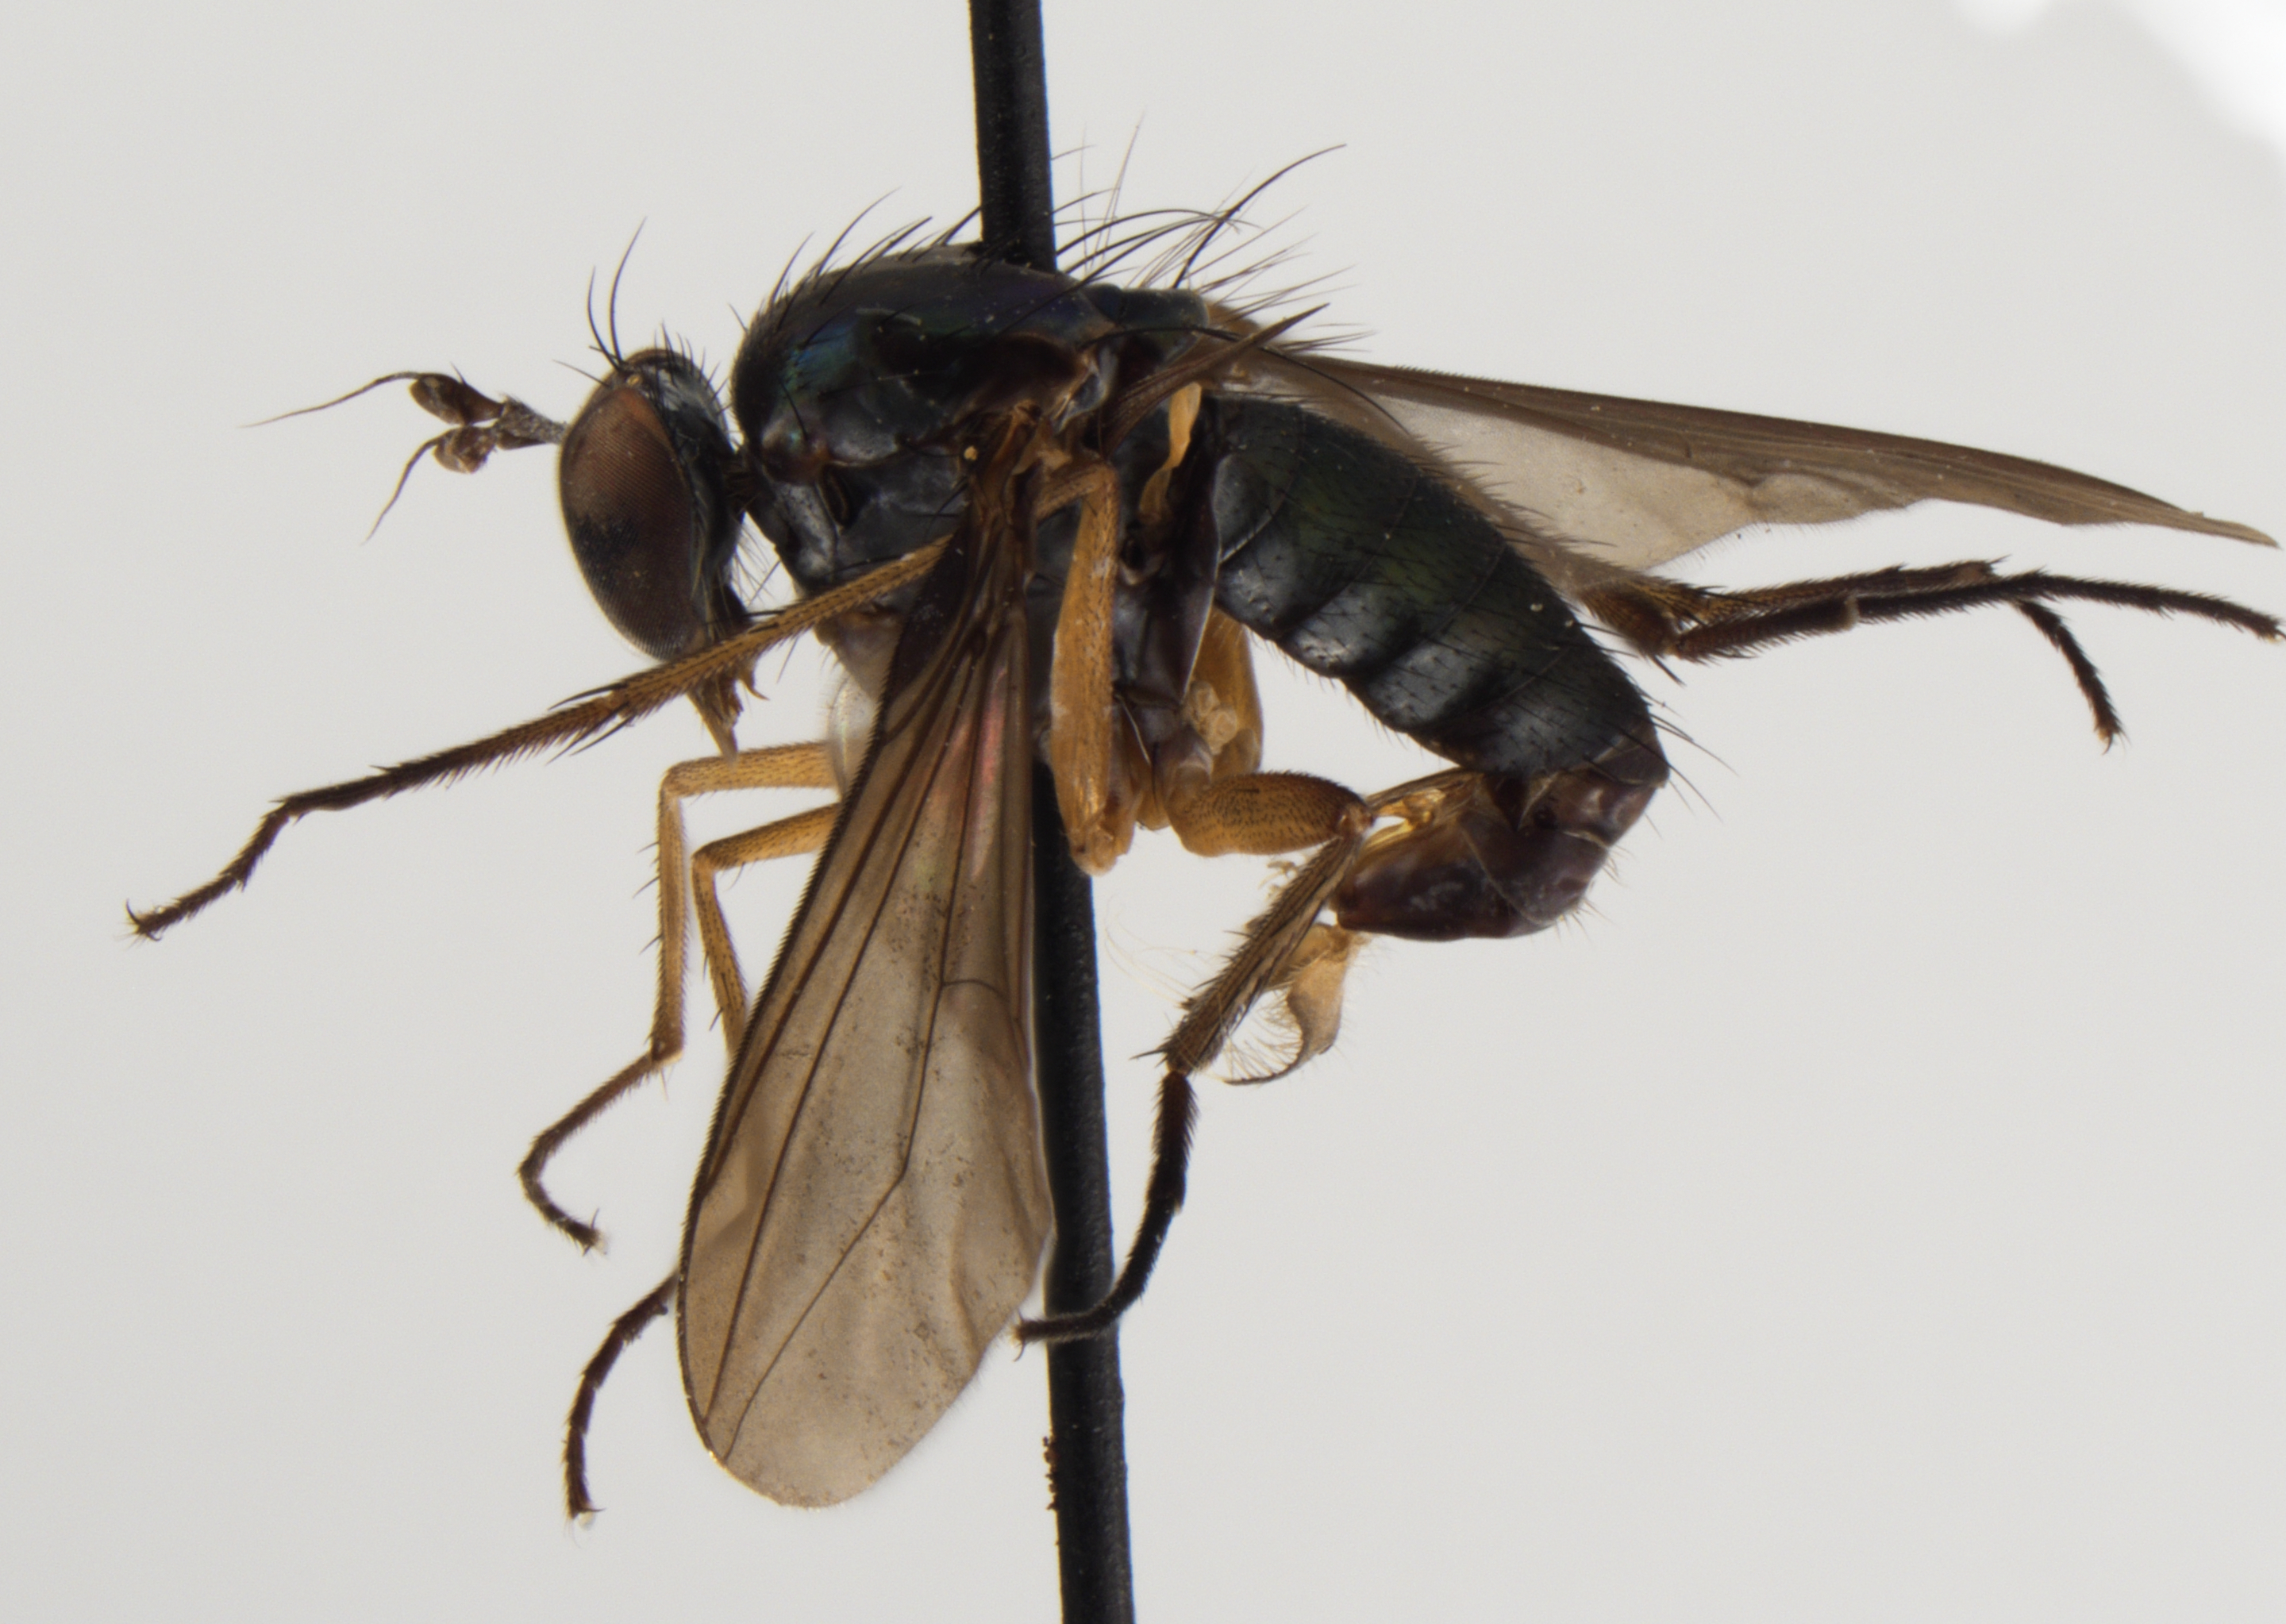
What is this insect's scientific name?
Polymedon nigricornis
